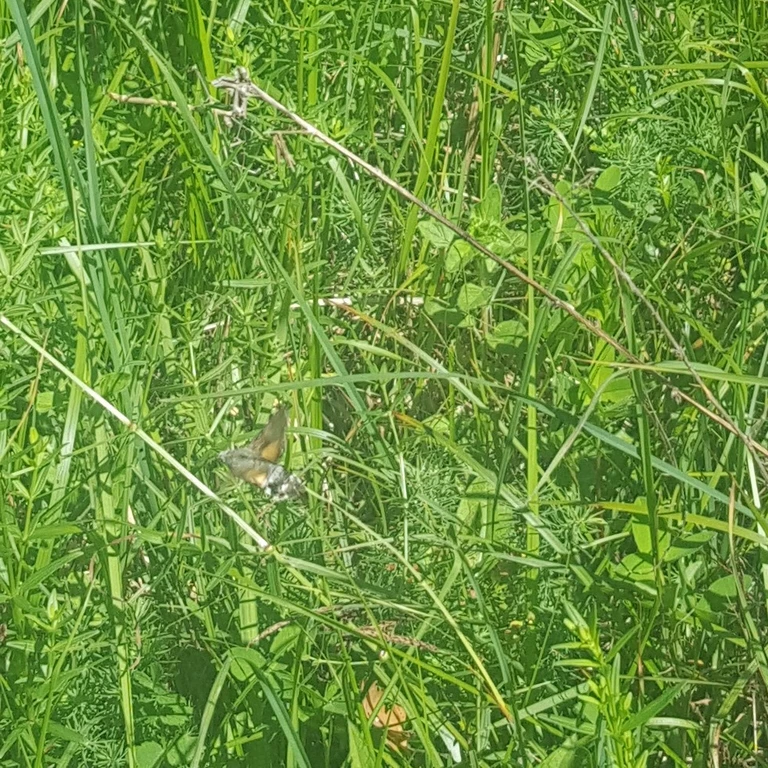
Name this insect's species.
Macroglossum stellatarum
